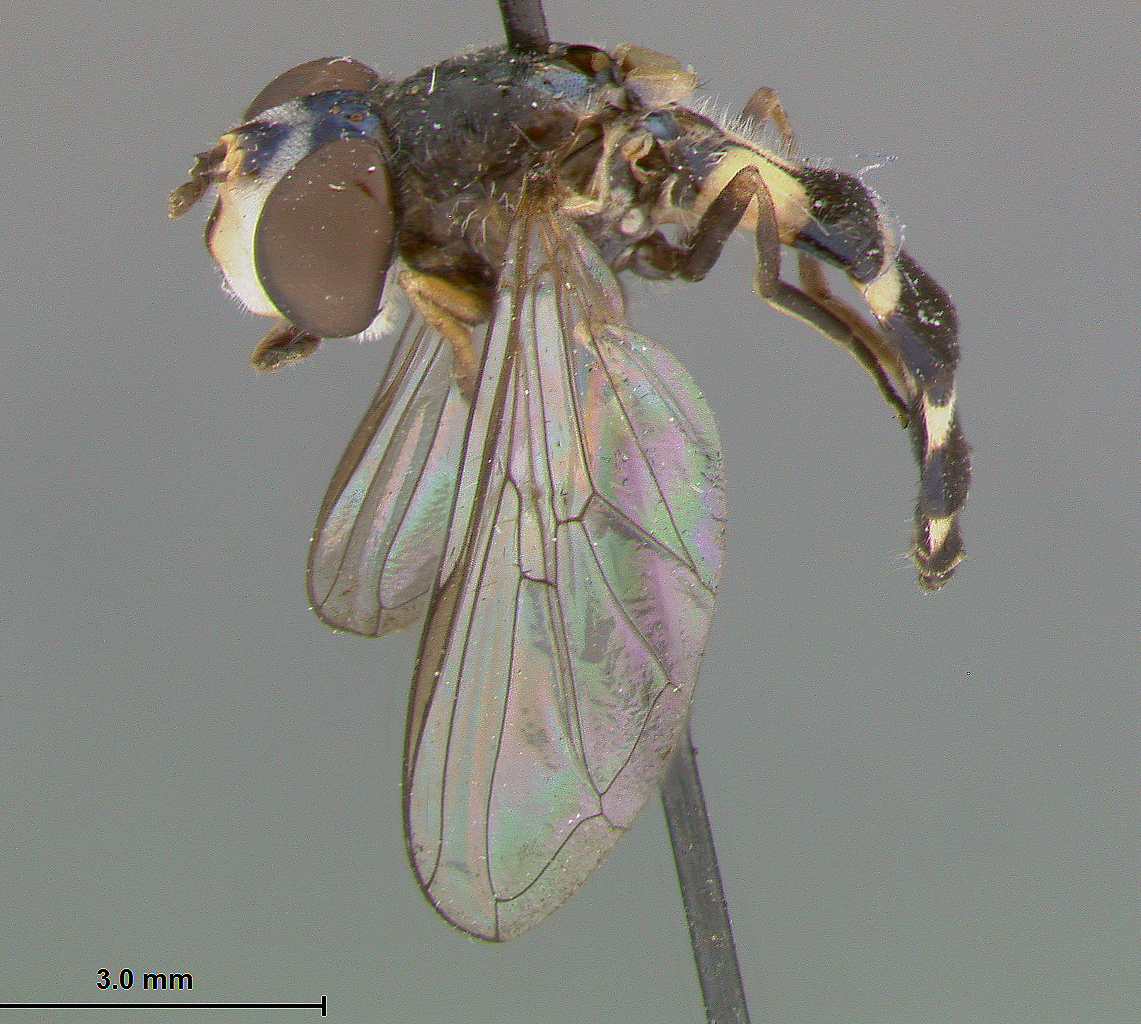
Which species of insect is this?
Syrphus fisherii
